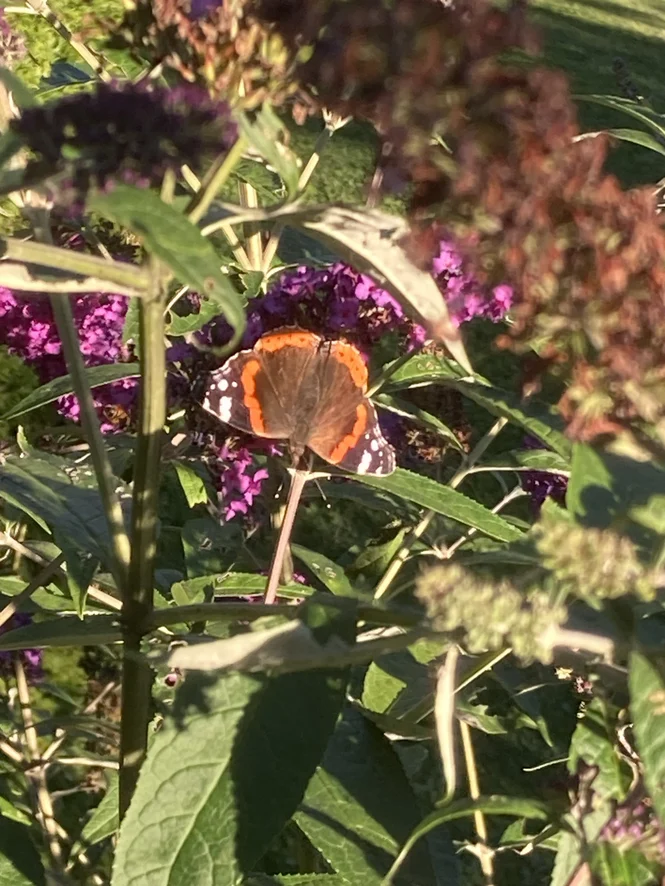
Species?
Vanessa atalanta
